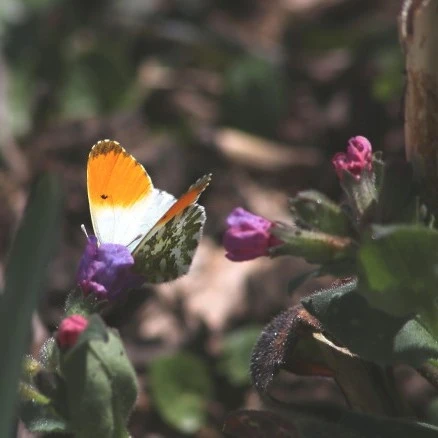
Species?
Anthocharis cardamines
